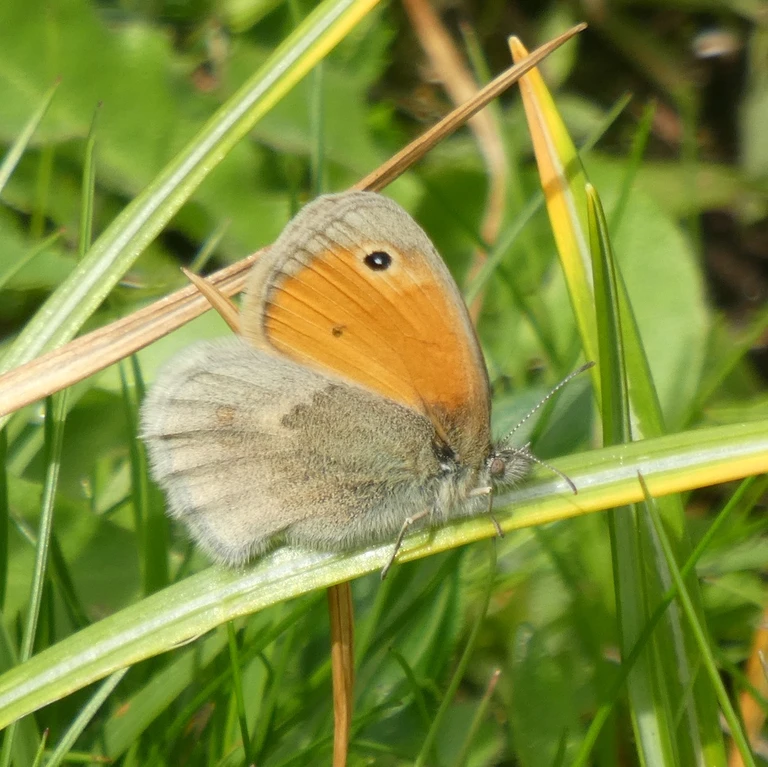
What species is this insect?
Coenonympha pamphilus
